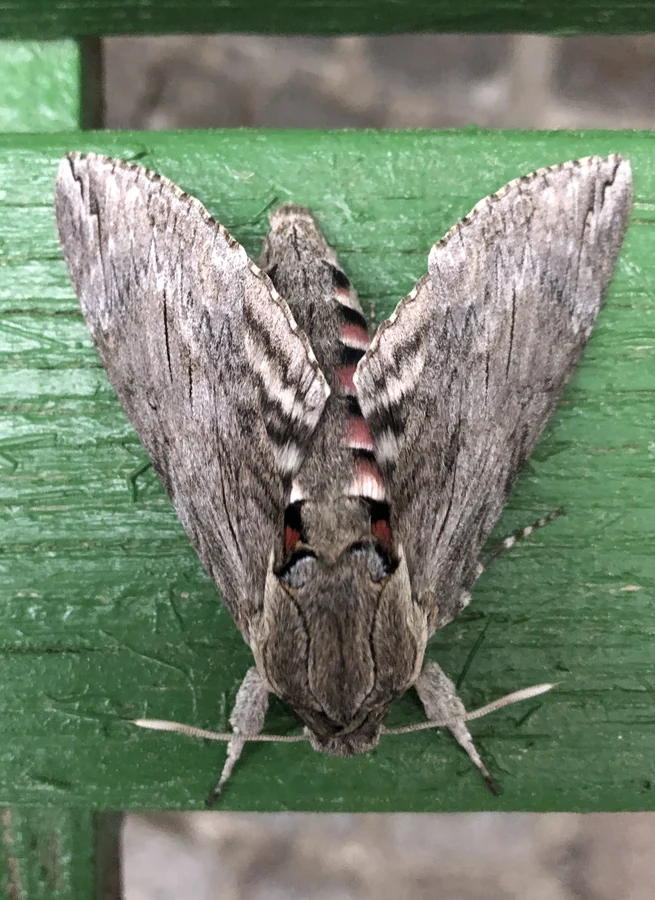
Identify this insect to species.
Agrius convolvuli
